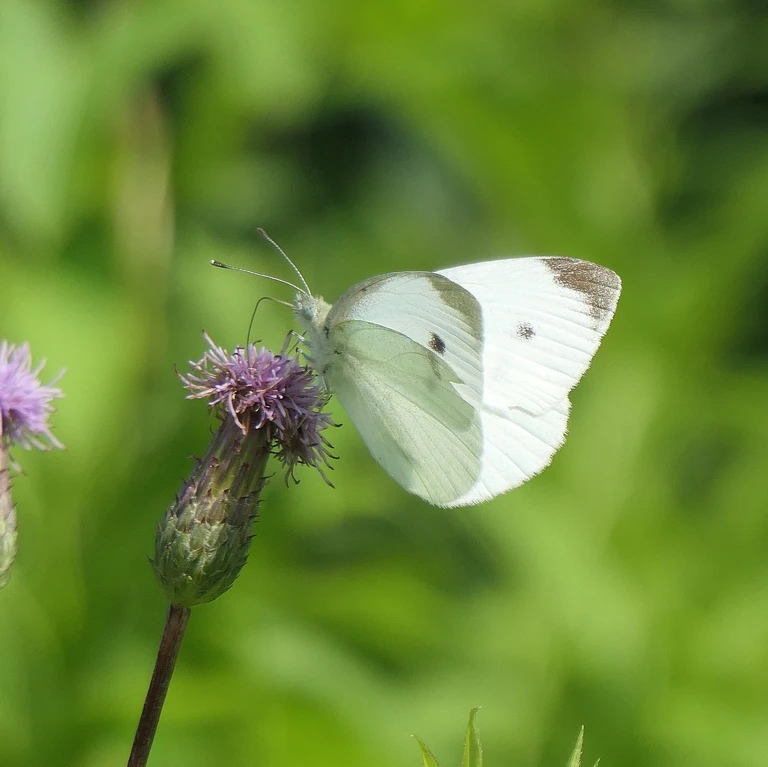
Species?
Pieris rapae
